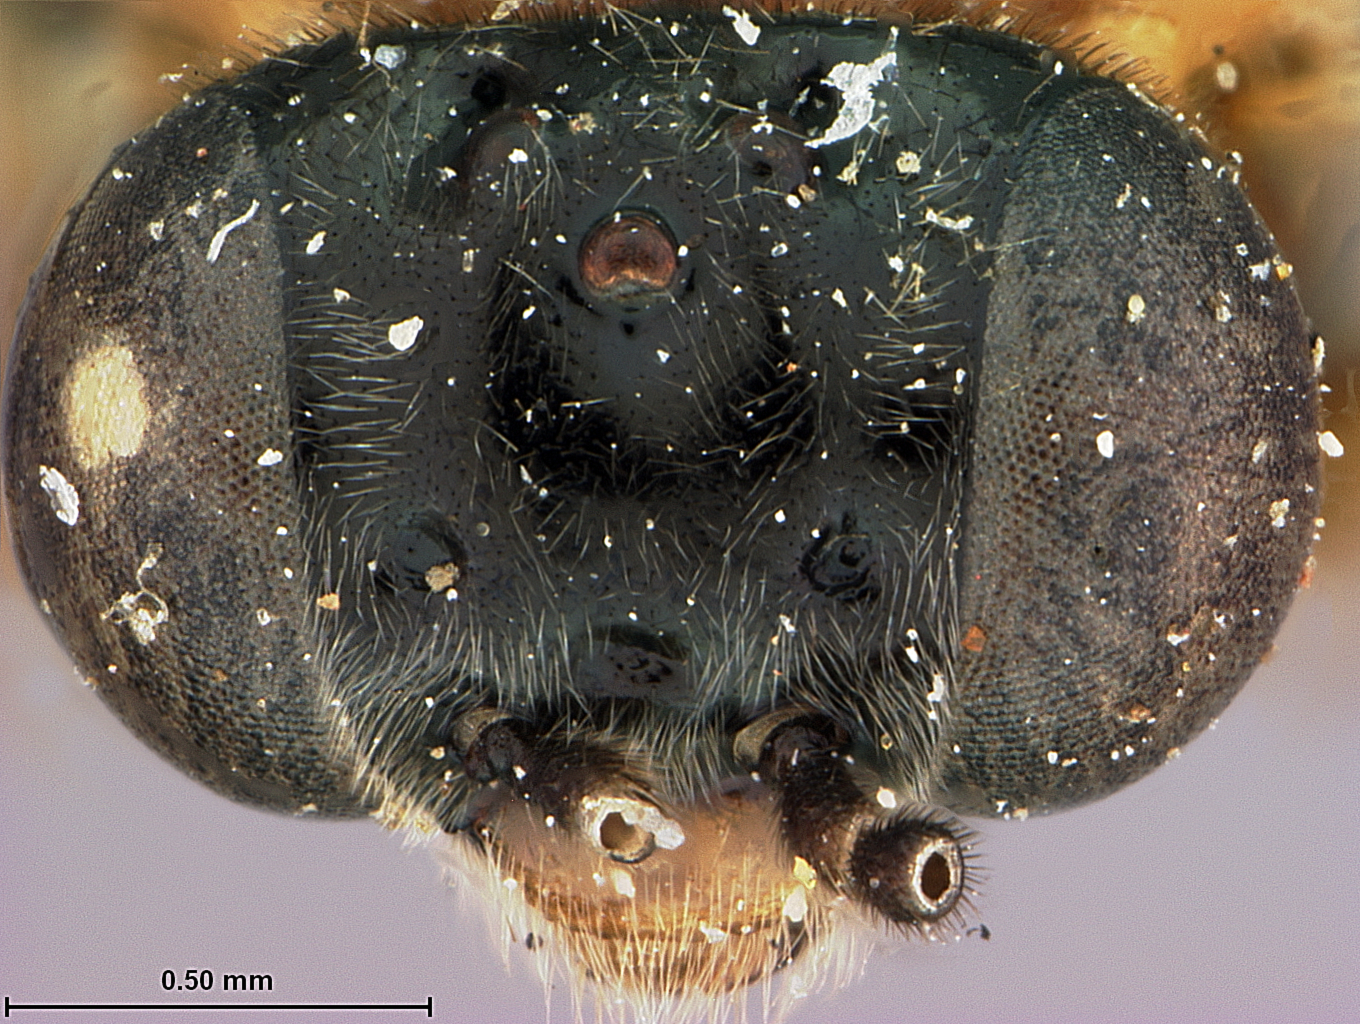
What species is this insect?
Nesoselandria rufonota
